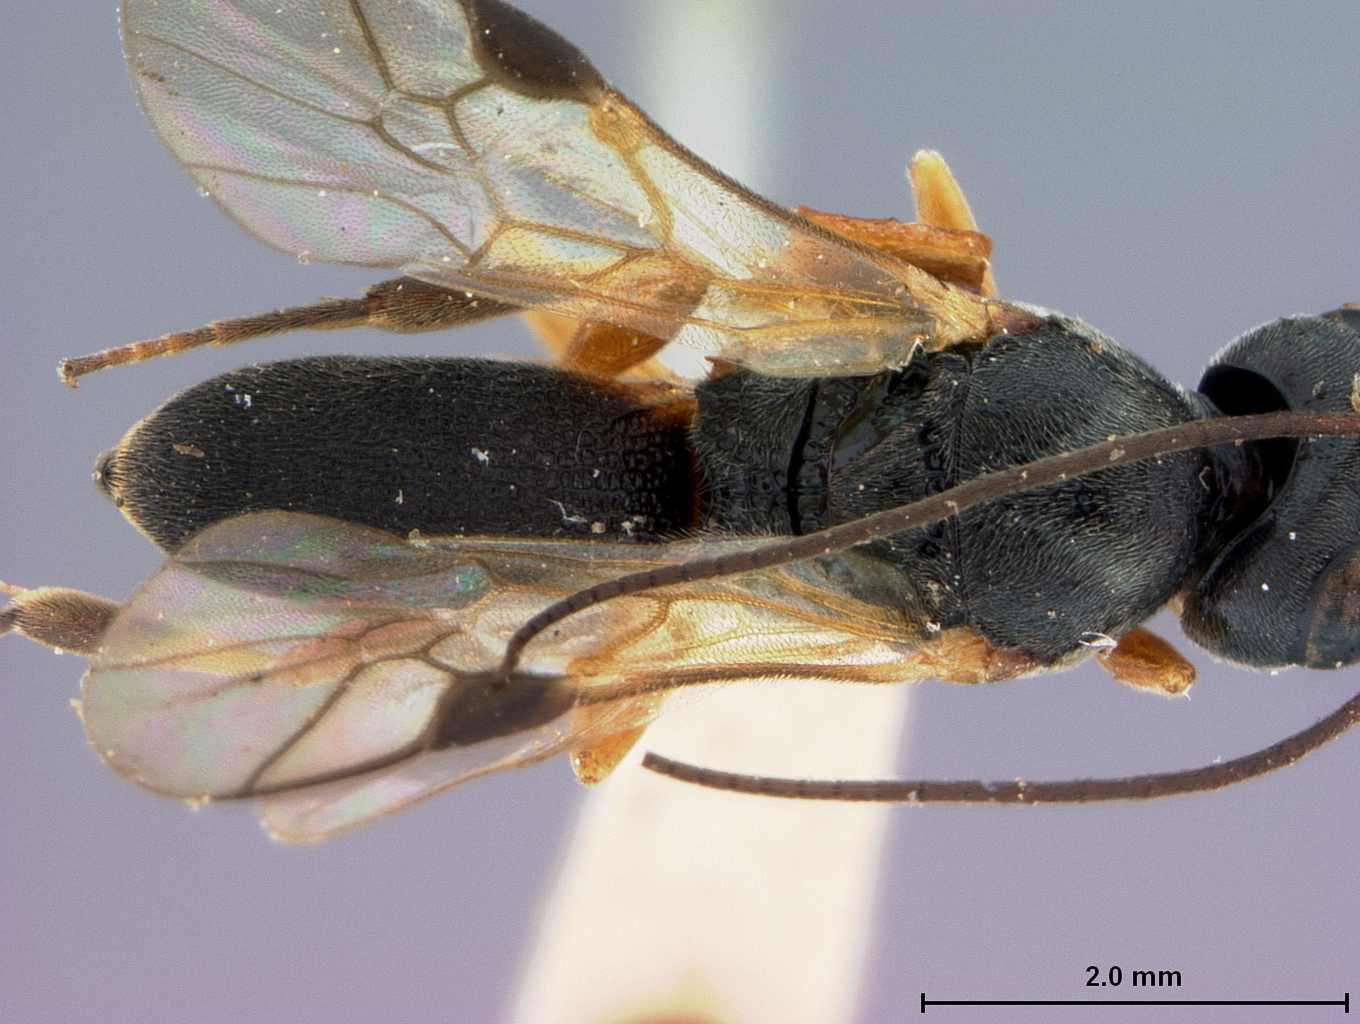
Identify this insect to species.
Megachelonus megacephalus
